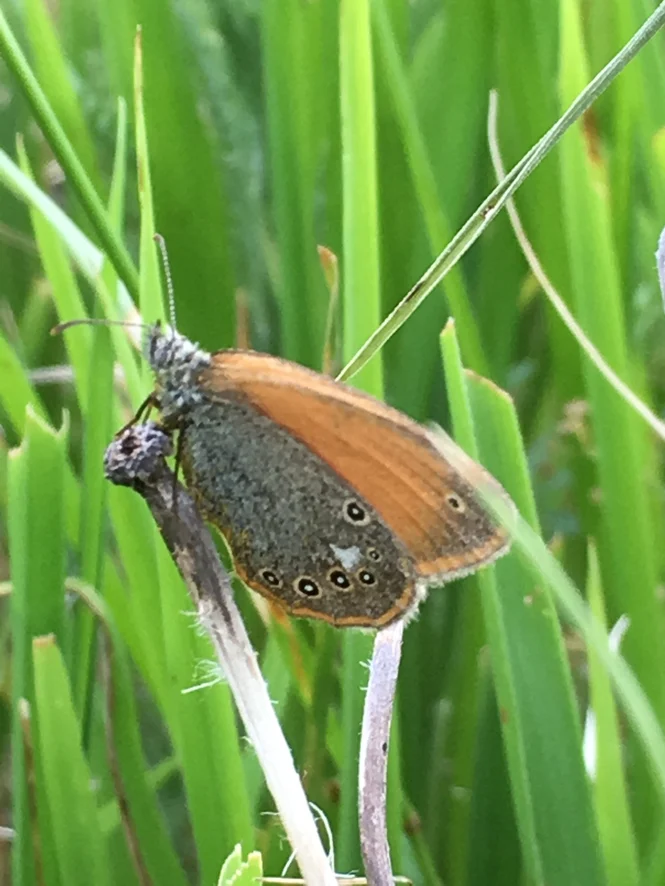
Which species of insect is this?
Coenonympha glycerion (also Coenonympha iphis)
